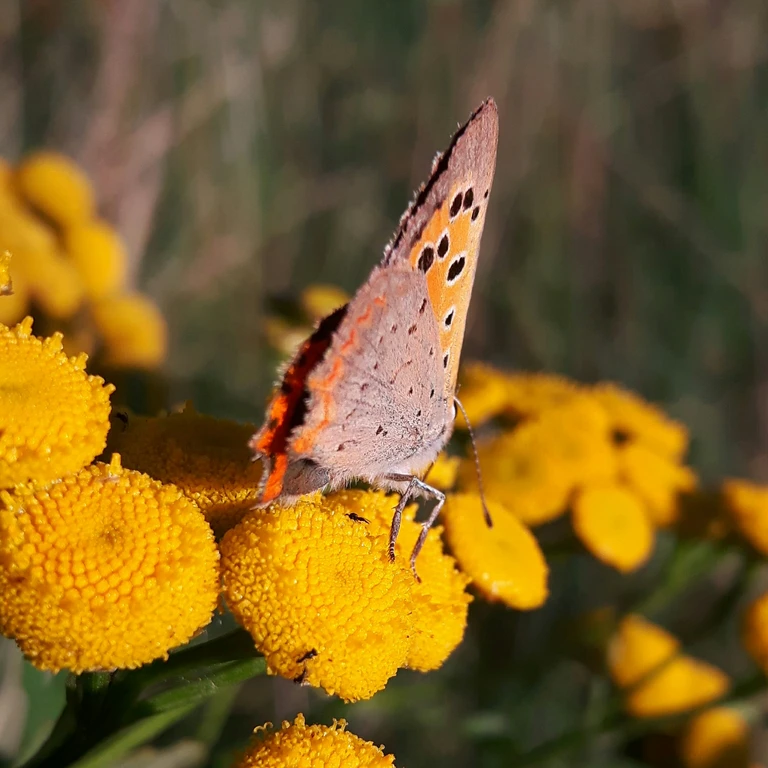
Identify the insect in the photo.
Lycaena phlaeas
